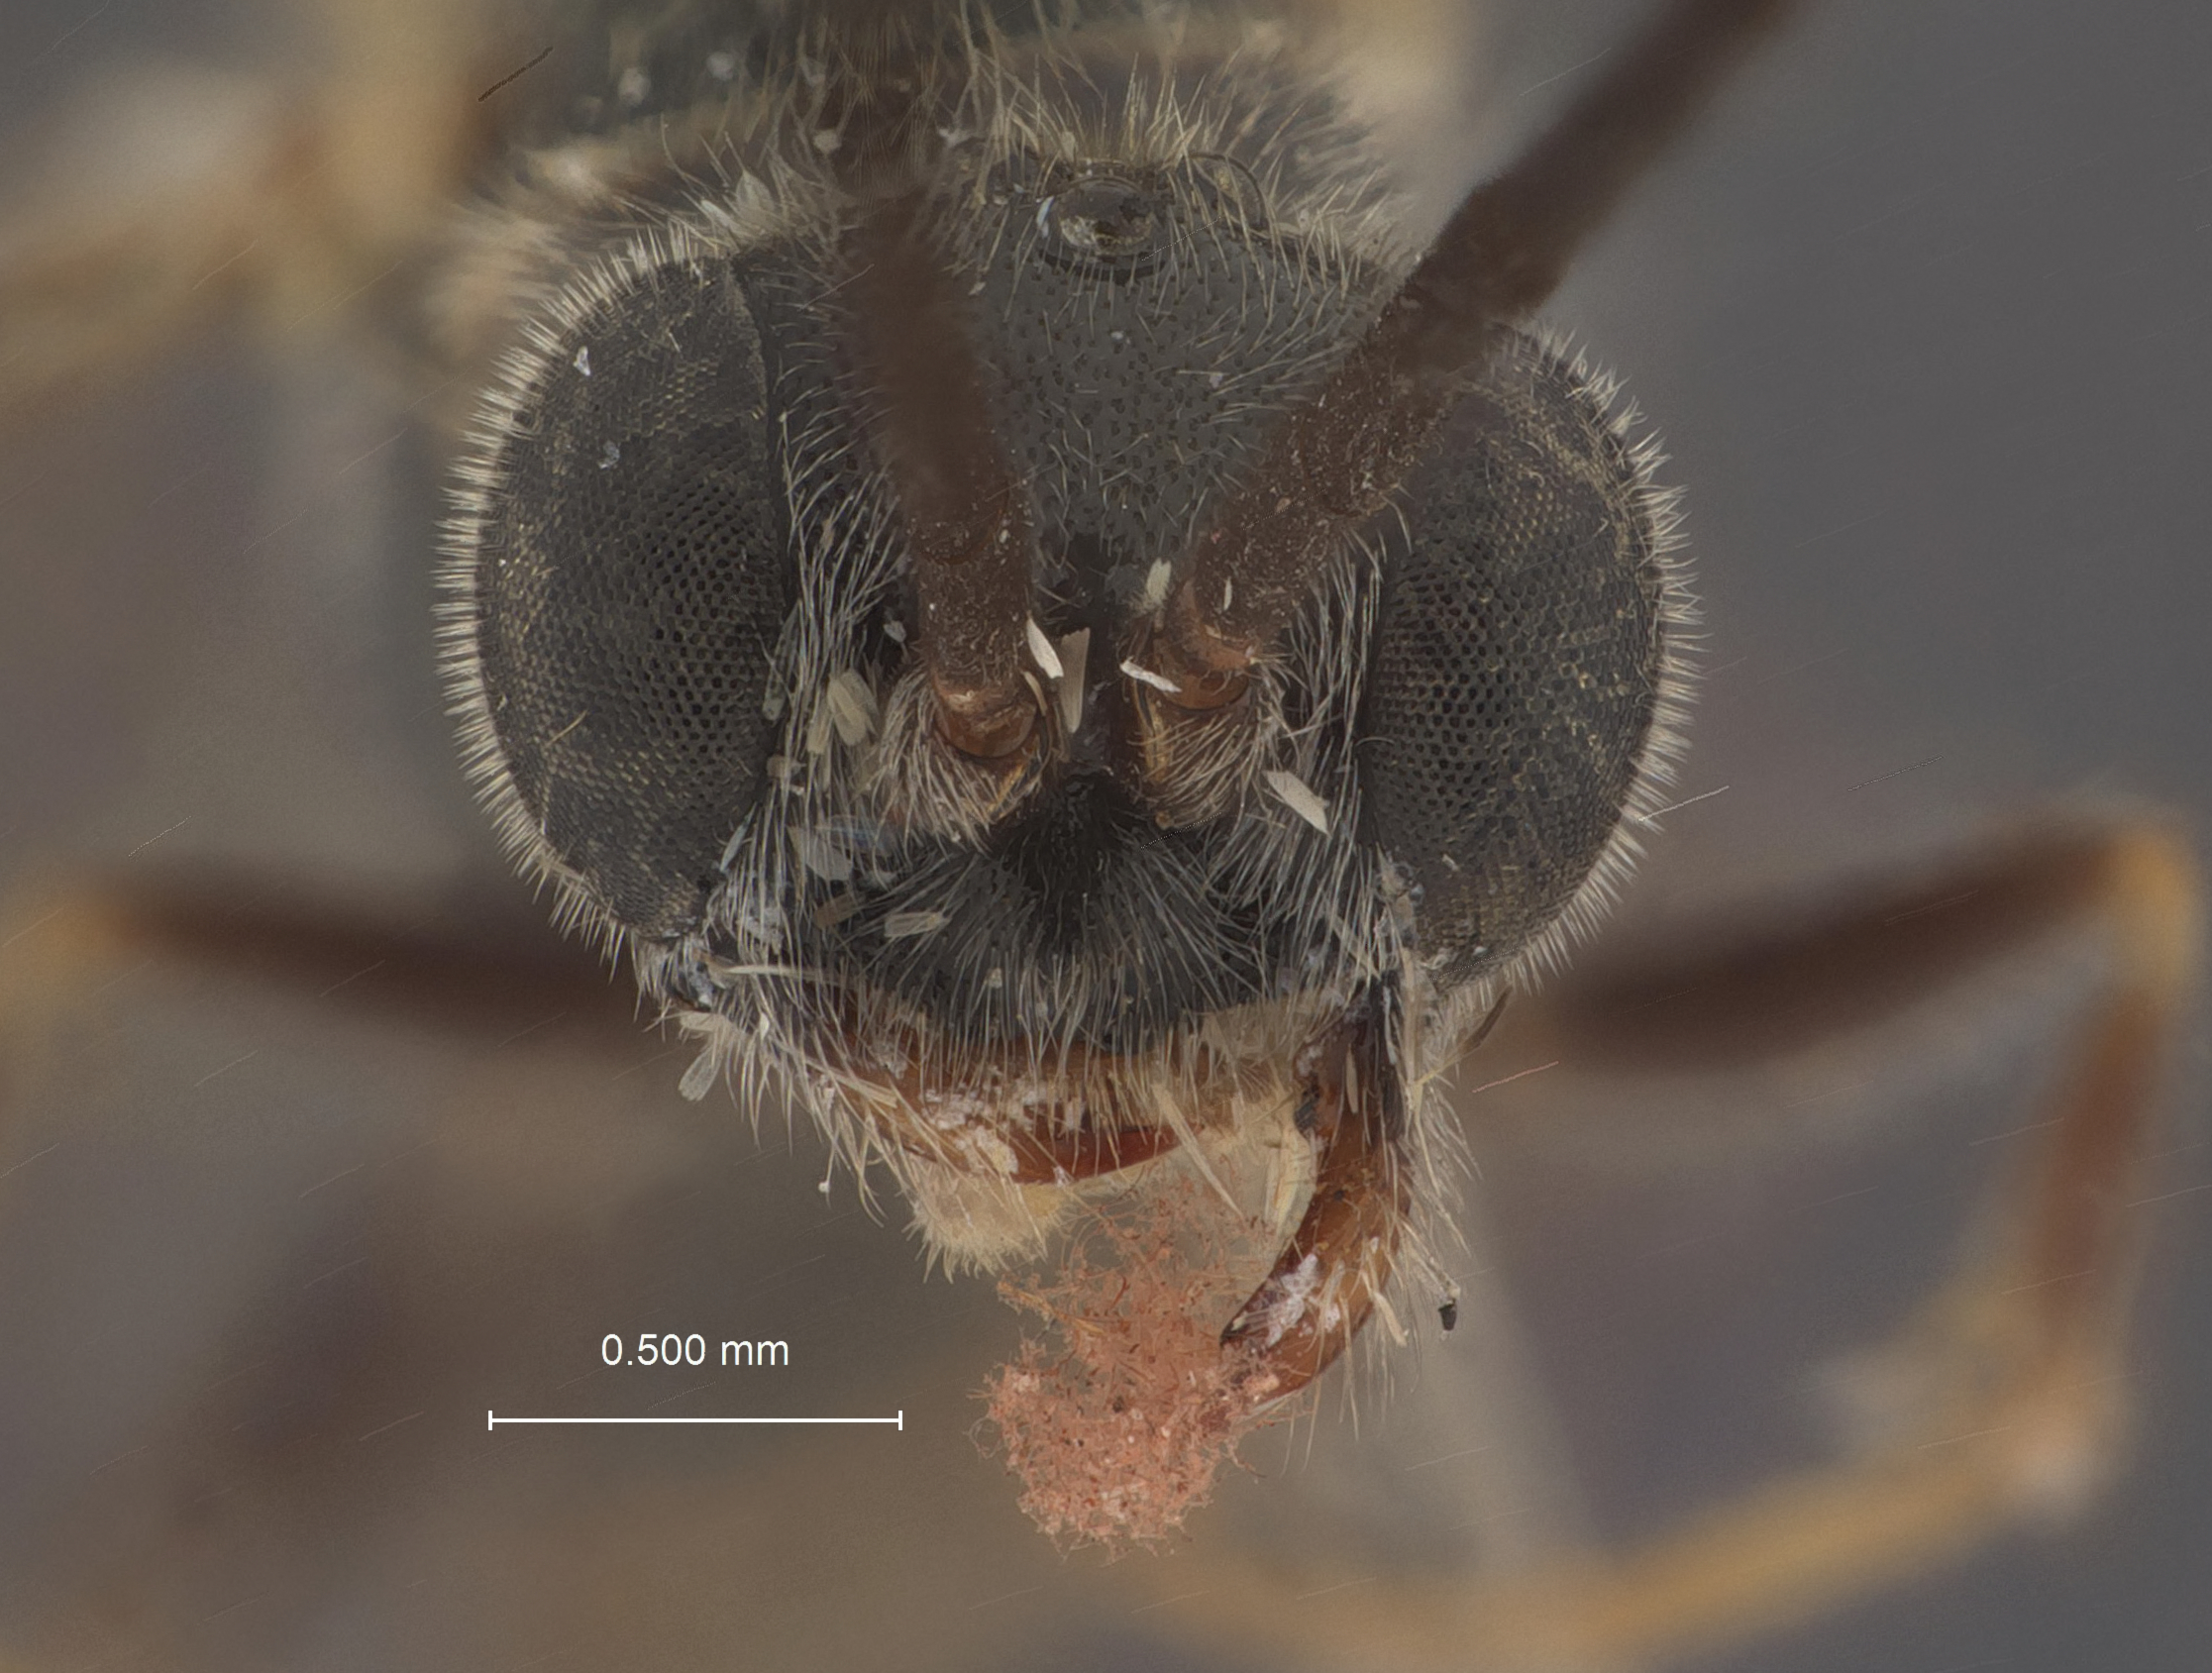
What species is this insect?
Methocha kandyensis
